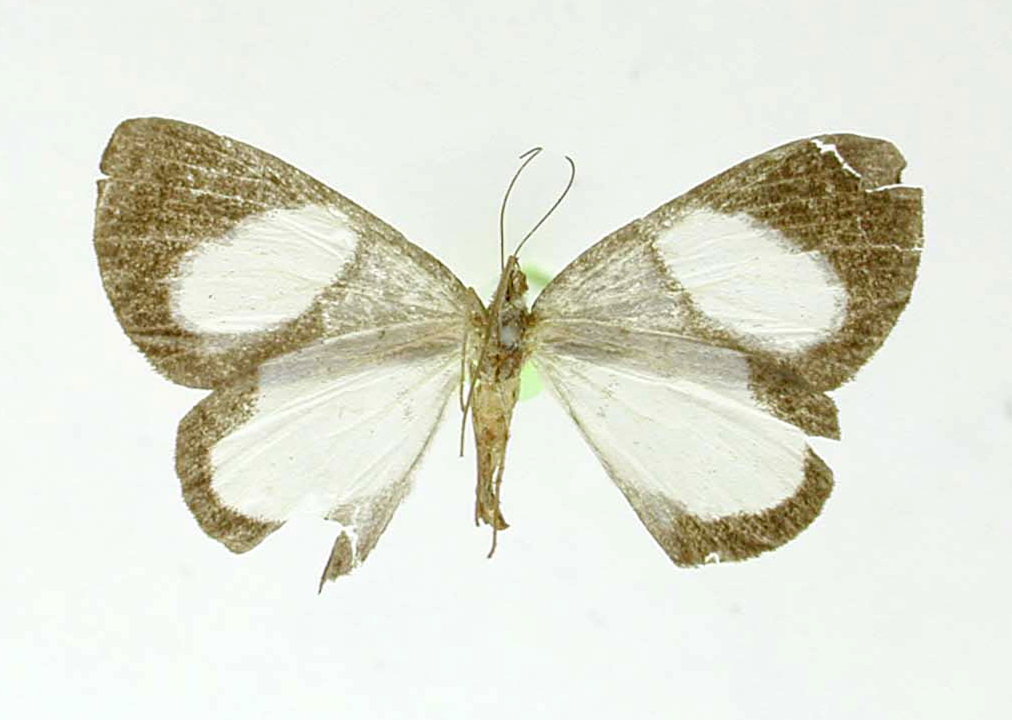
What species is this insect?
Heterusia fragilis
